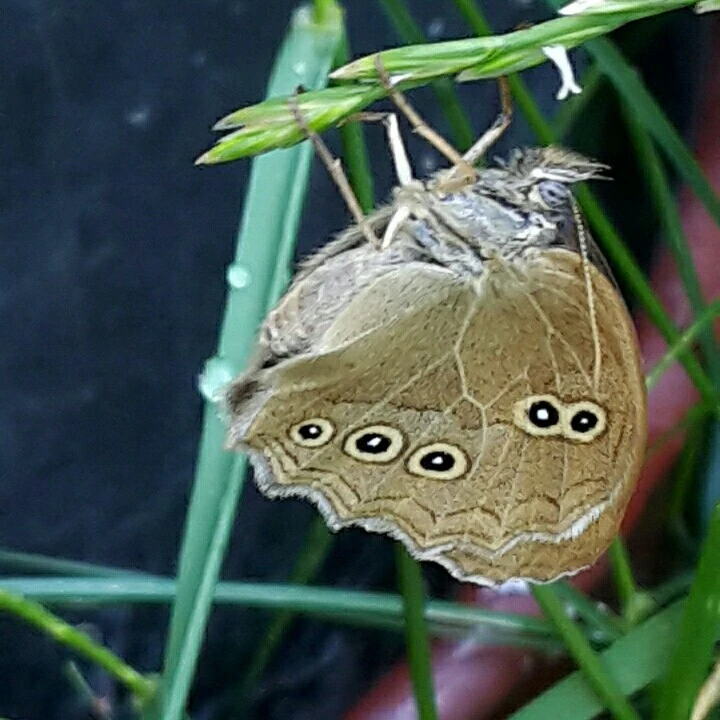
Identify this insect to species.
Aphantopus hyperantus
